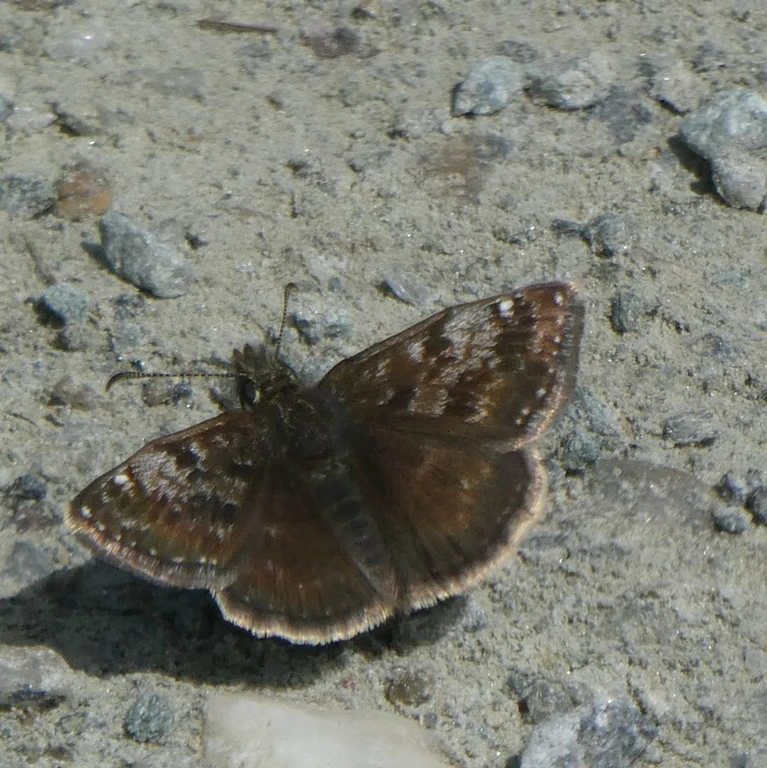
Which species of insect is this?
Erynnis tages
